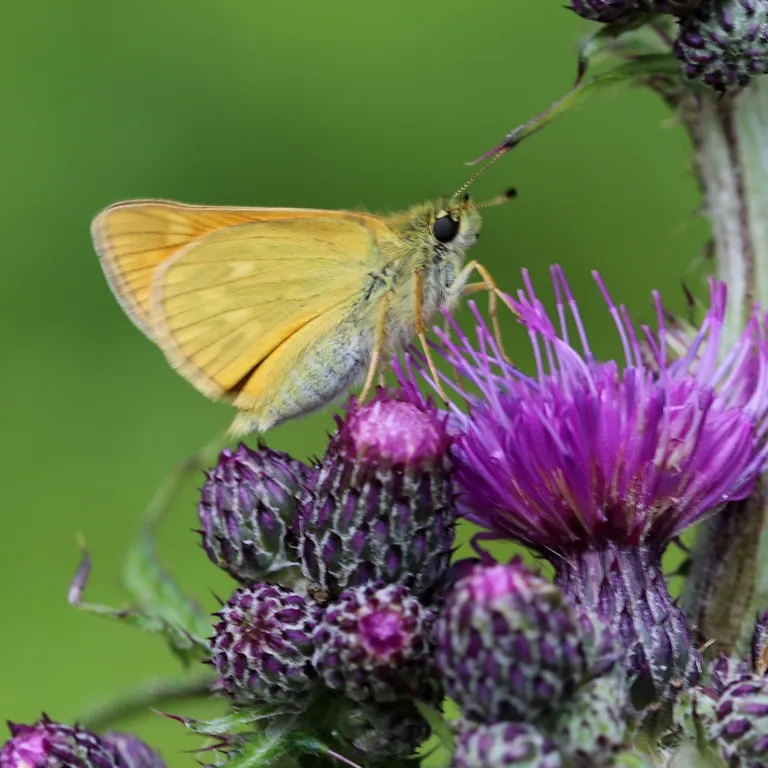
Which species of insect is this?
Ochlodes sylvanus (also Ochlodes venata)
